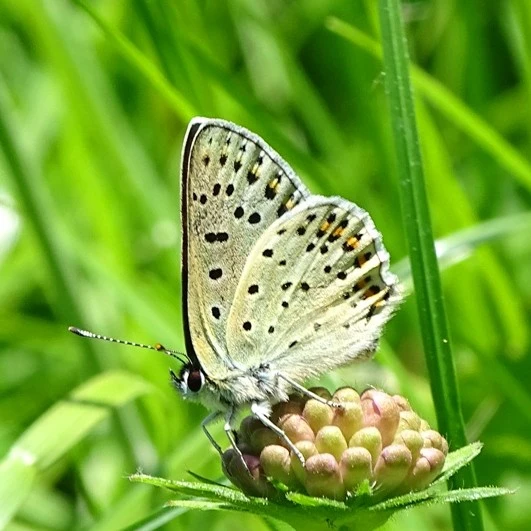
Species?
Lycaena tityrus (also Loweia tityrus)
